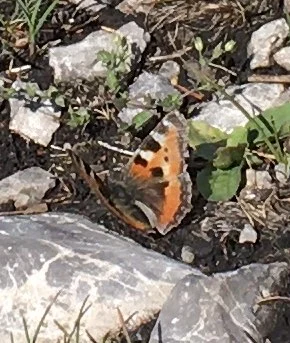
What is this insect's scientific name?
Aglais urticae
